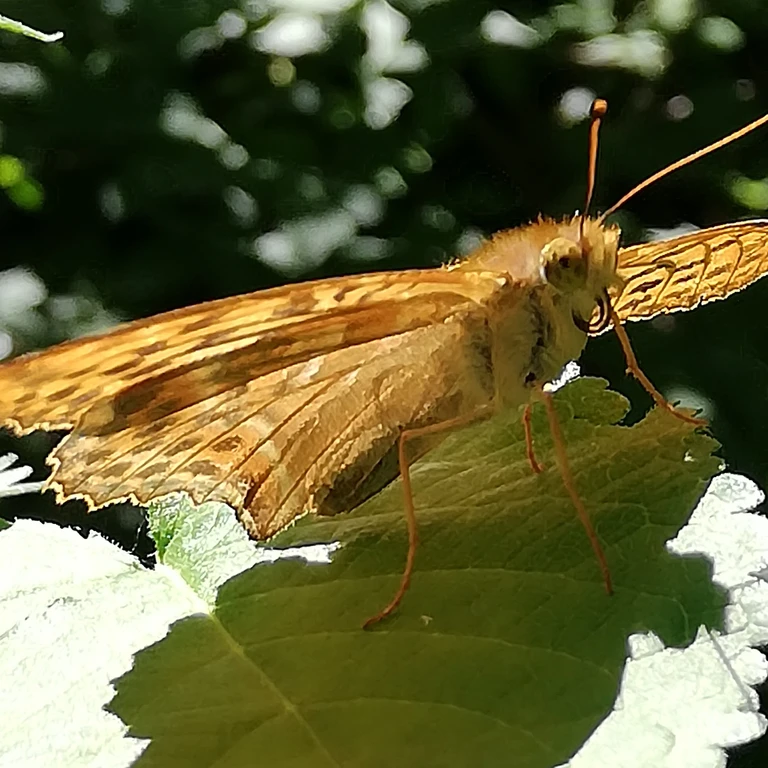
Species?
Argynnis paphia
